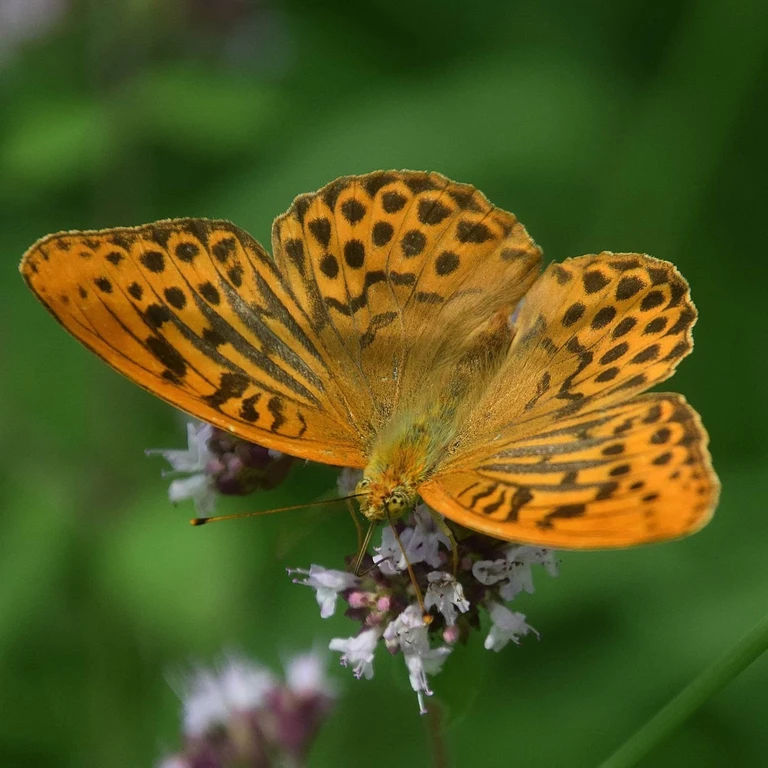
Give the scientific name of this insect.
Argynnis paphia
